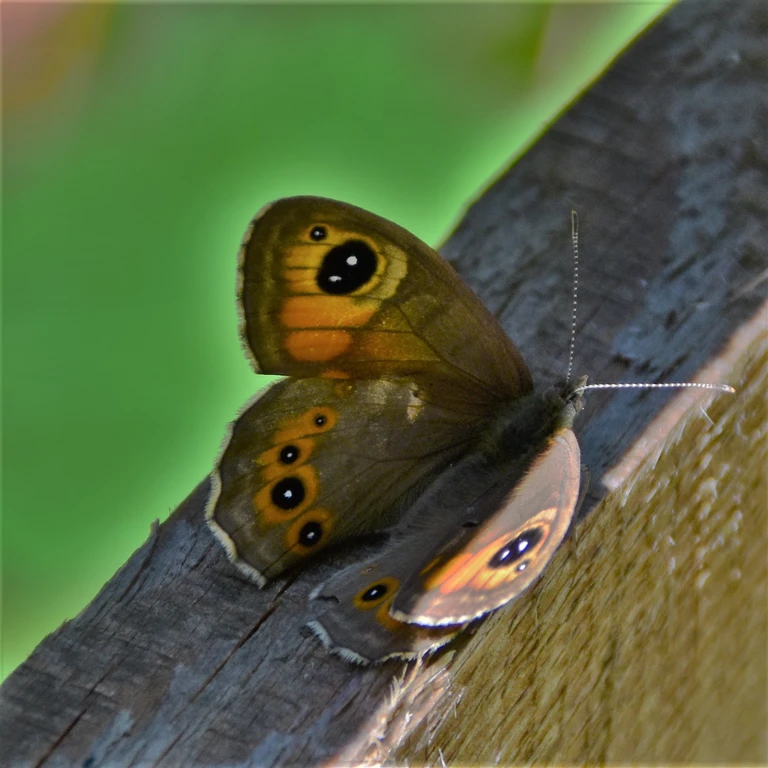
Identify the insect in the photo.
Lasiommata maera (also Pararge maera)
